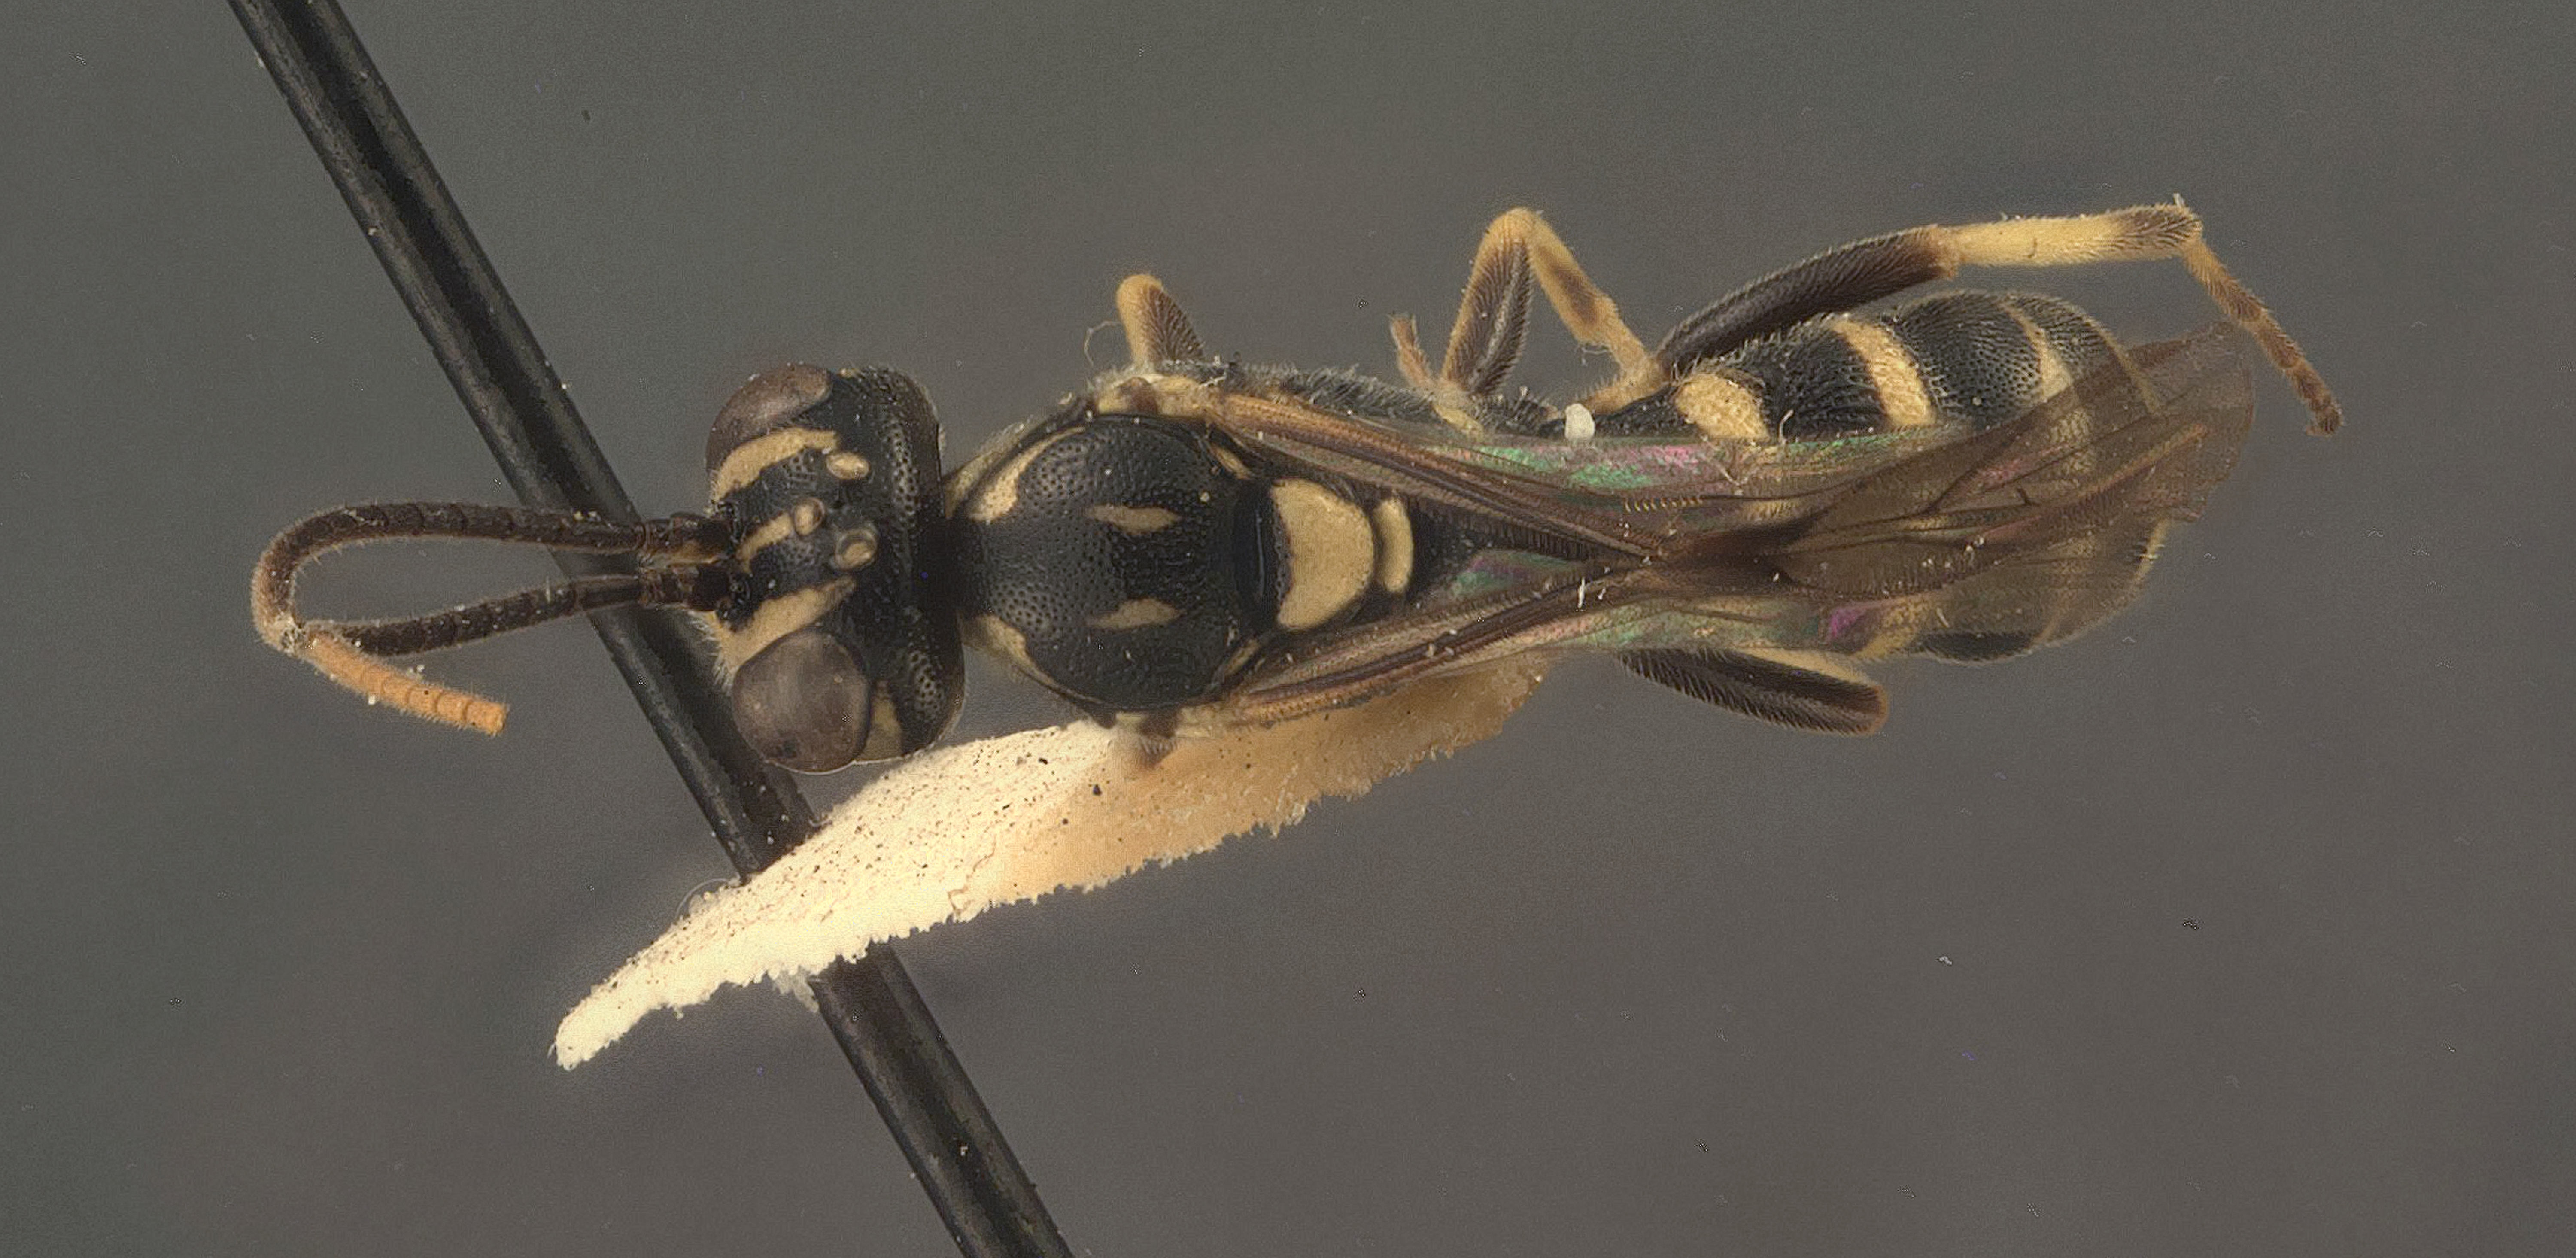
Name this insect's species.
Extenterus tsugae
